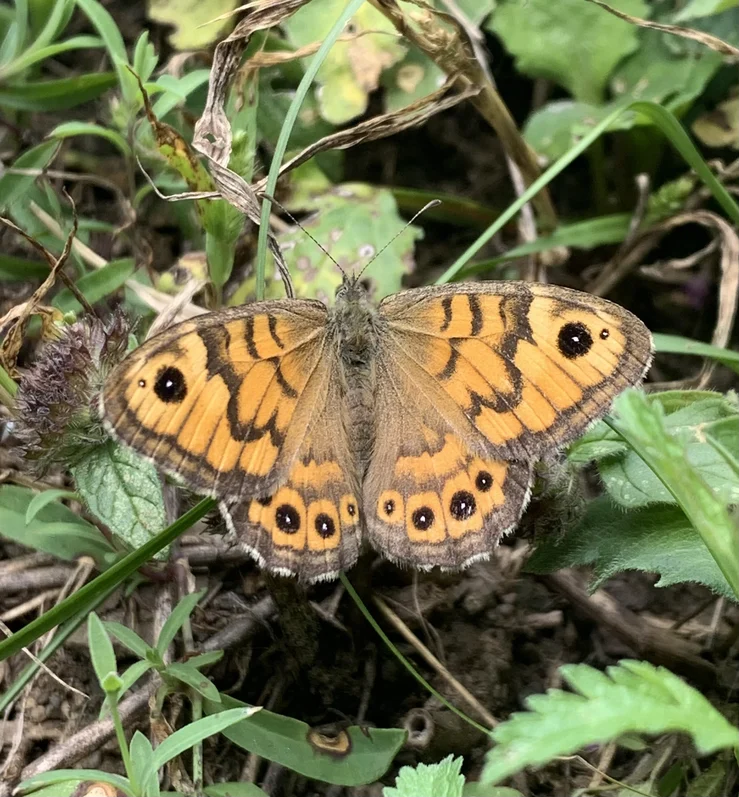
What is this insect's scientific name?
Lasiommata megera (also Pararge megera)
